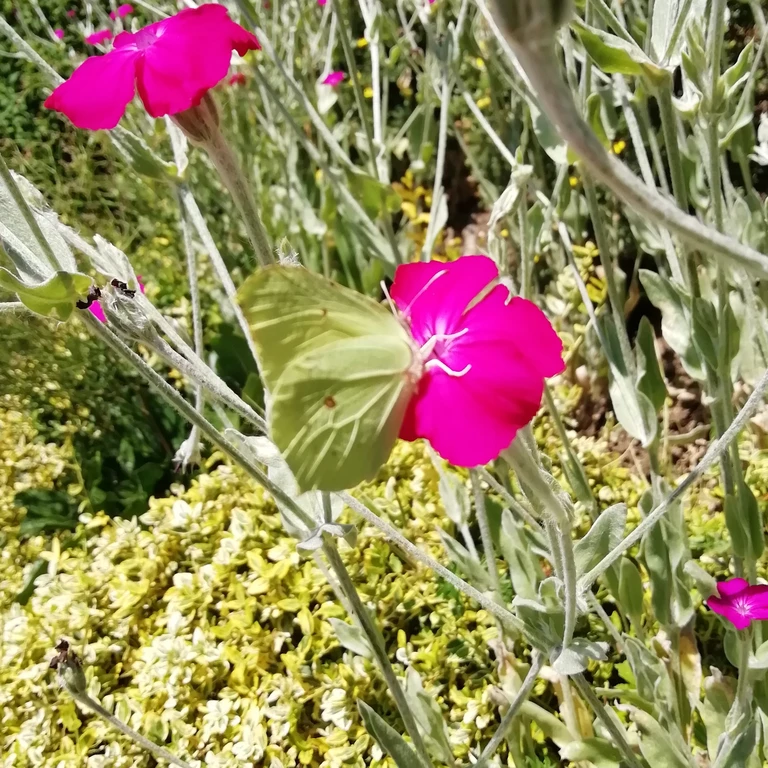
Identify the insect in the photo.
Gonepteryx rhamni
